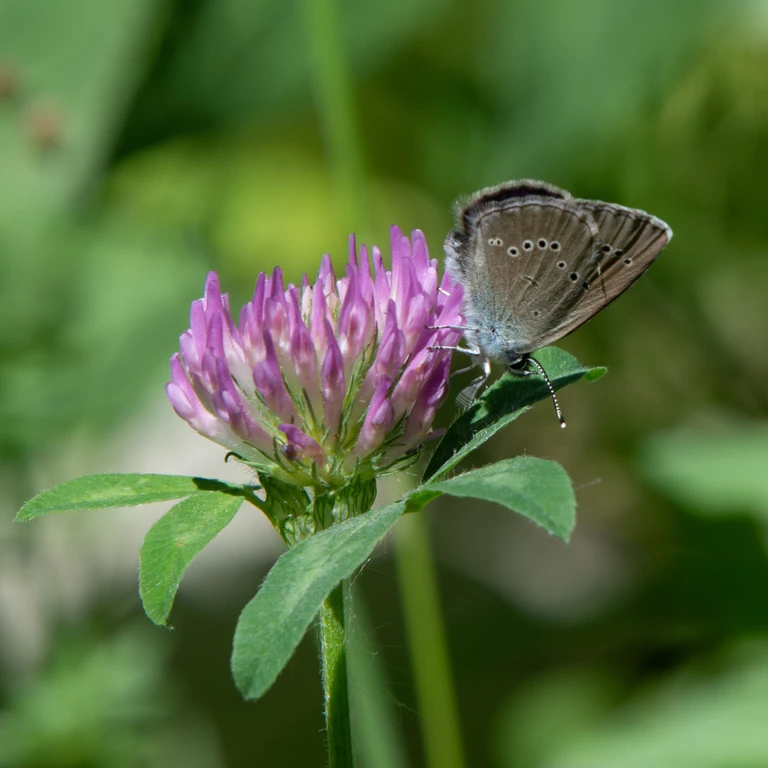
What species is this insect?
Cyaniris semiargus
